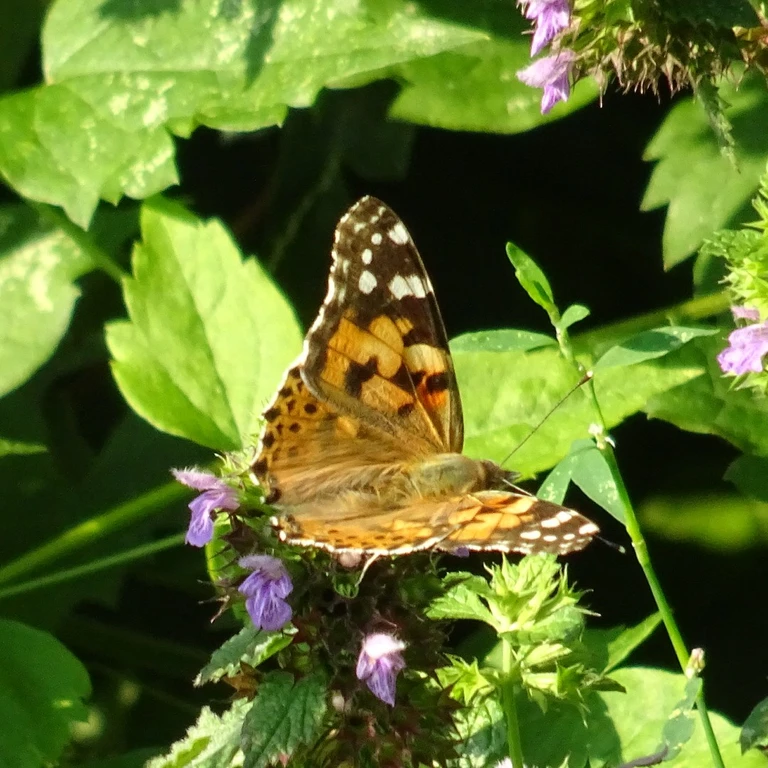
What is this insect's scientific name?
Vanessa cardui
